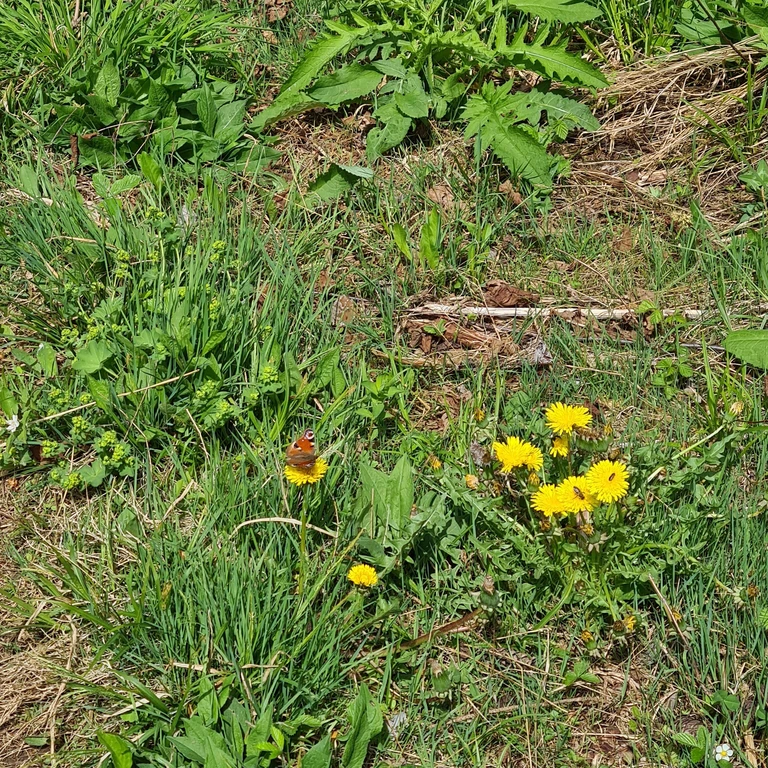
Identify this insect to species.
Aglais io
